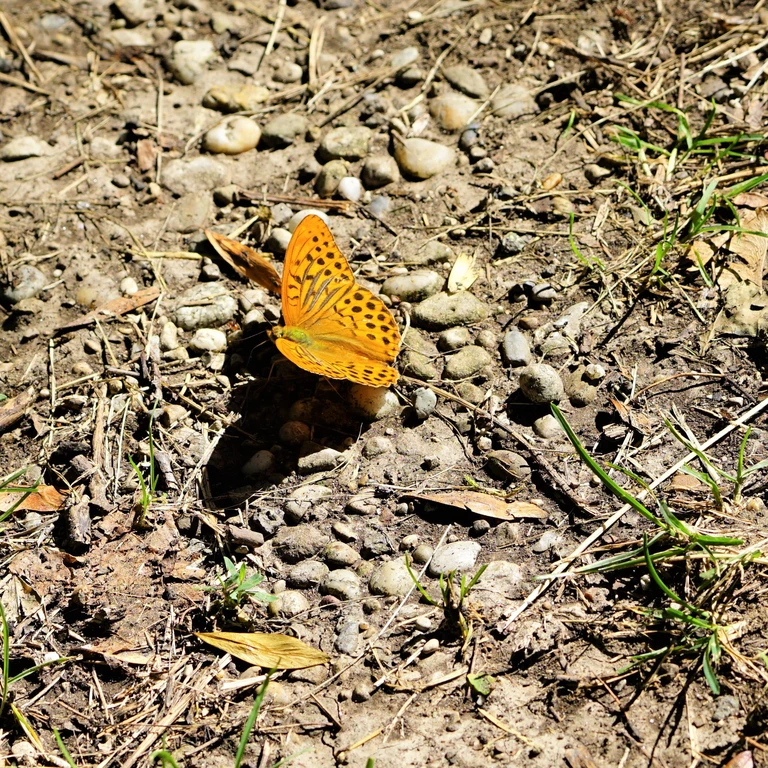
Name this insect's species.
Argynnis paphia
